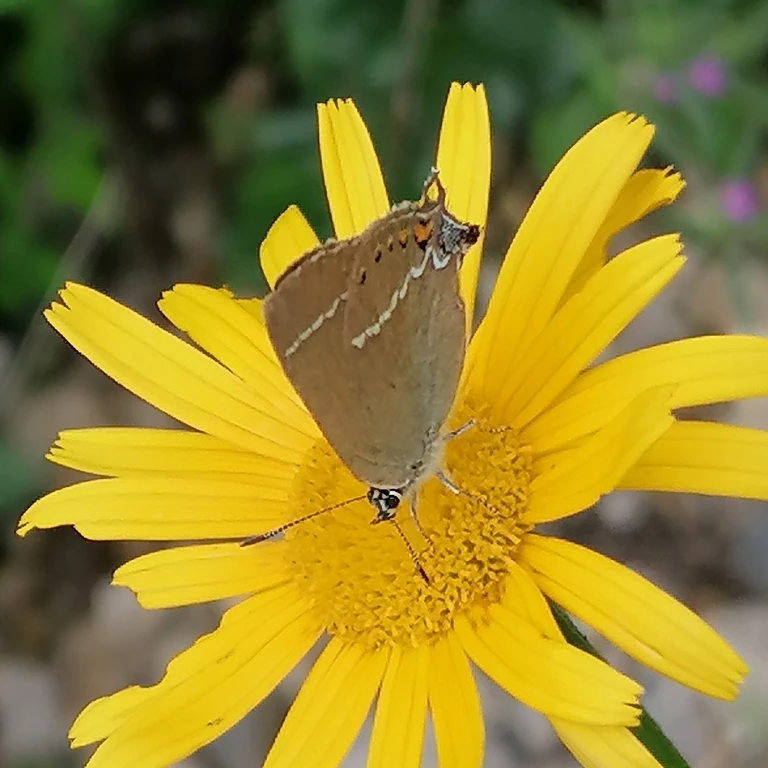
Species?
Satyrium spini (also Tuttiola spini)
